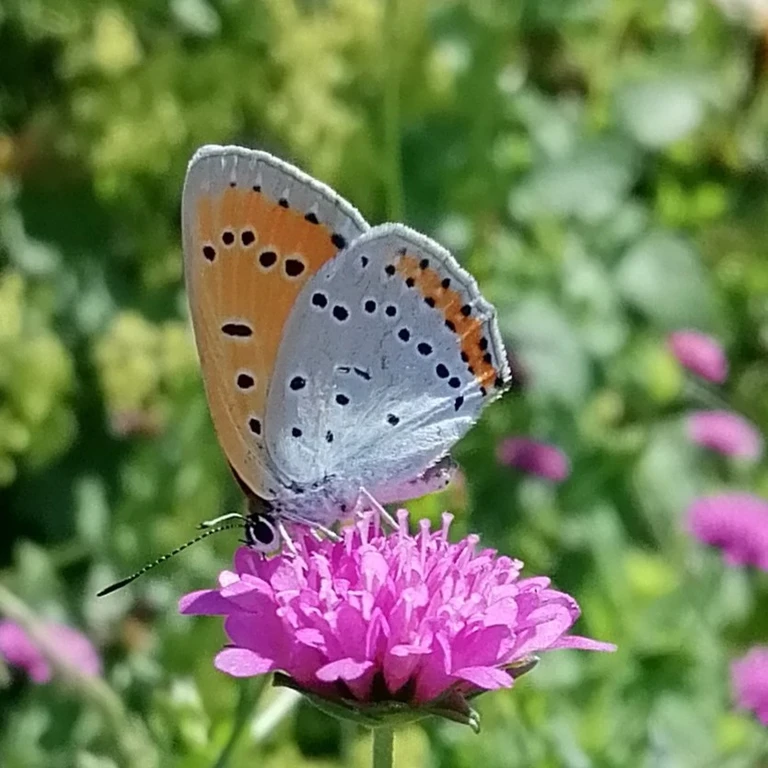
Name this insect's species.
Lycaena dispar
